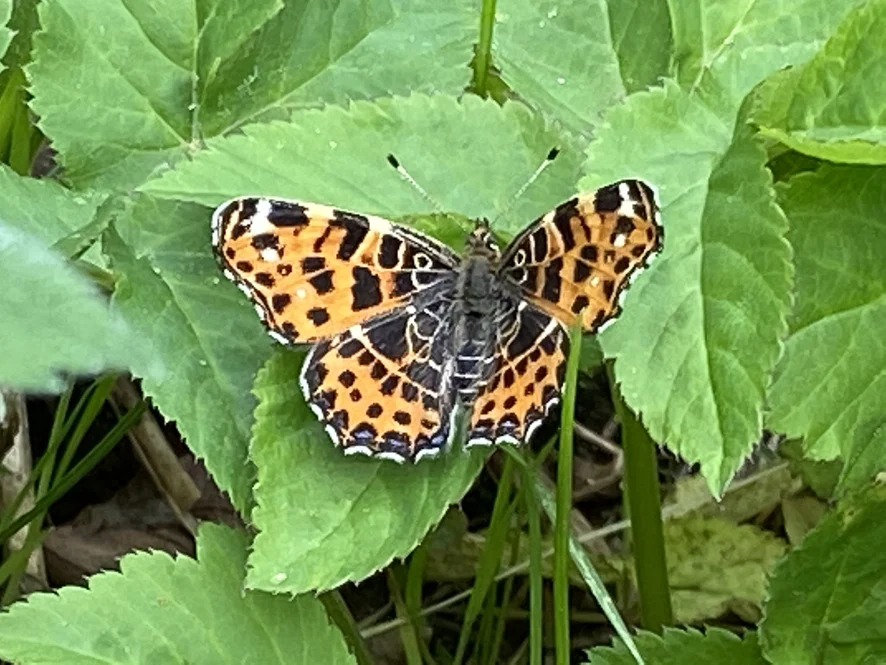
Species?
Araschnia levana
